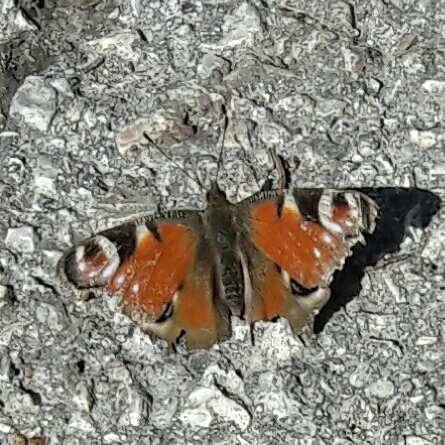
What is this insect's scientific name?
Aglais io
